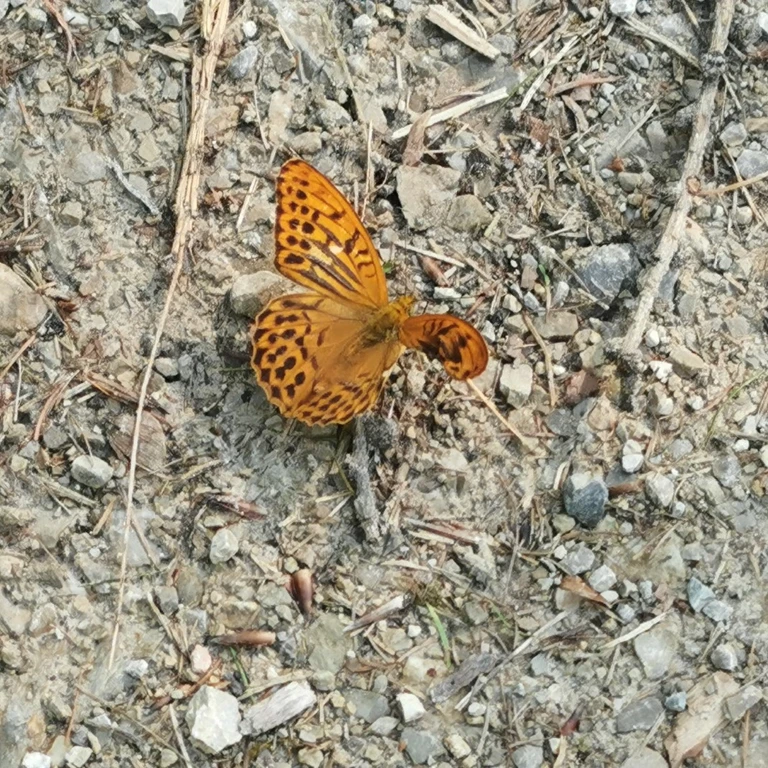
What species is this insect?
Argynnis paphia
